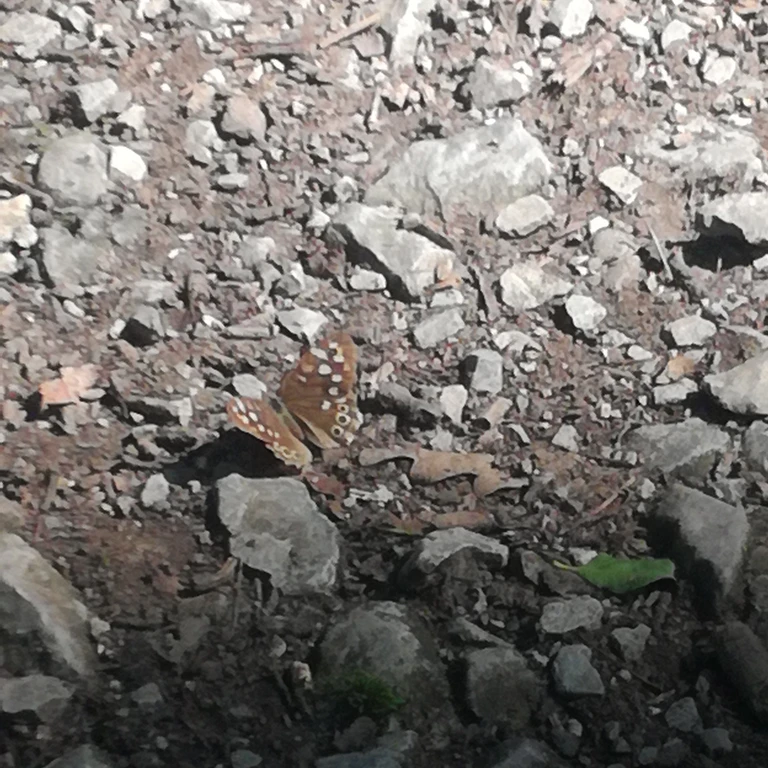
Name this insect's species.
Pararge aegeria
